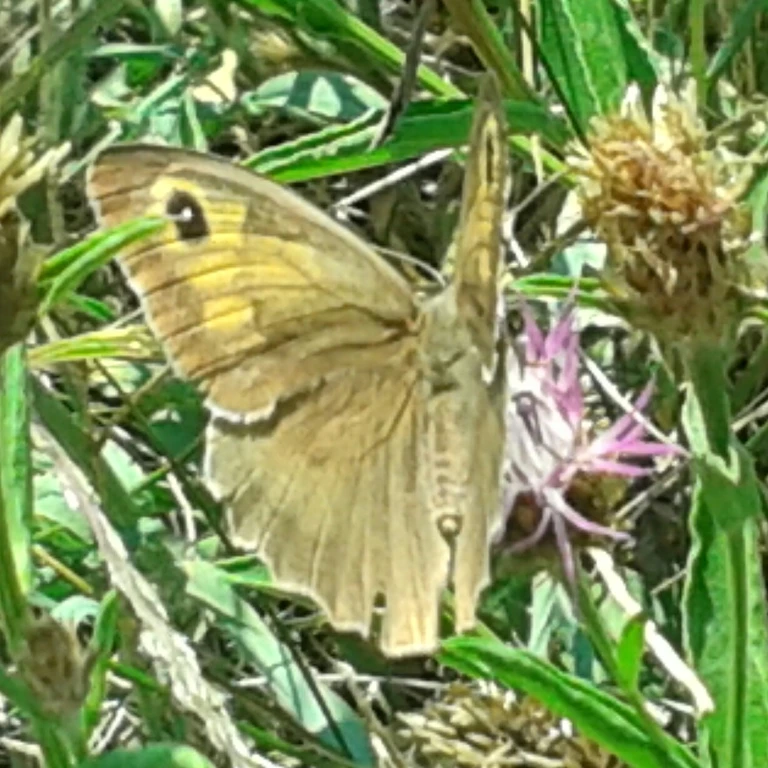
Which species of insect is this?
Maniola jurtina
